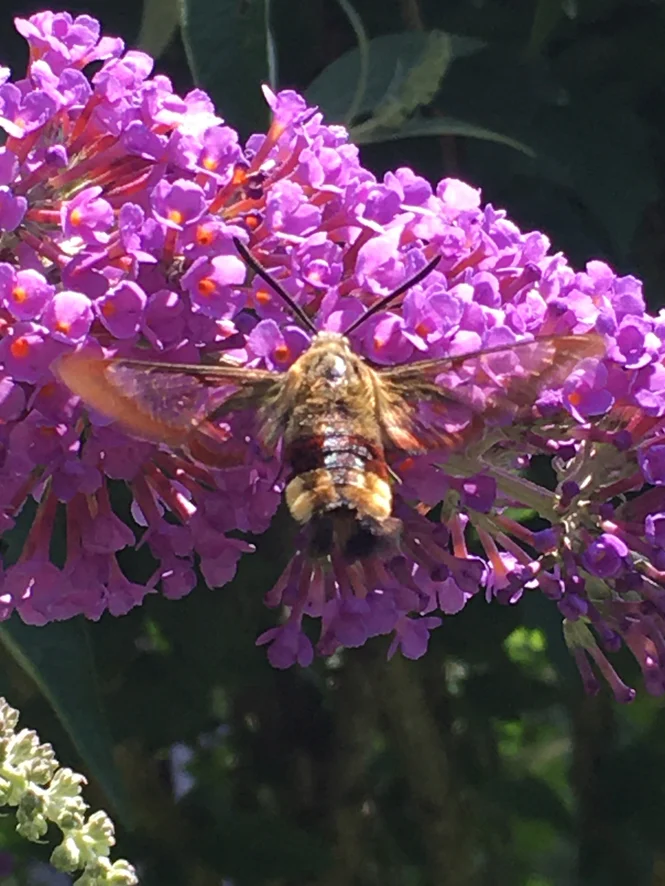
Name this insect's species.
Hemaris fuciformis
